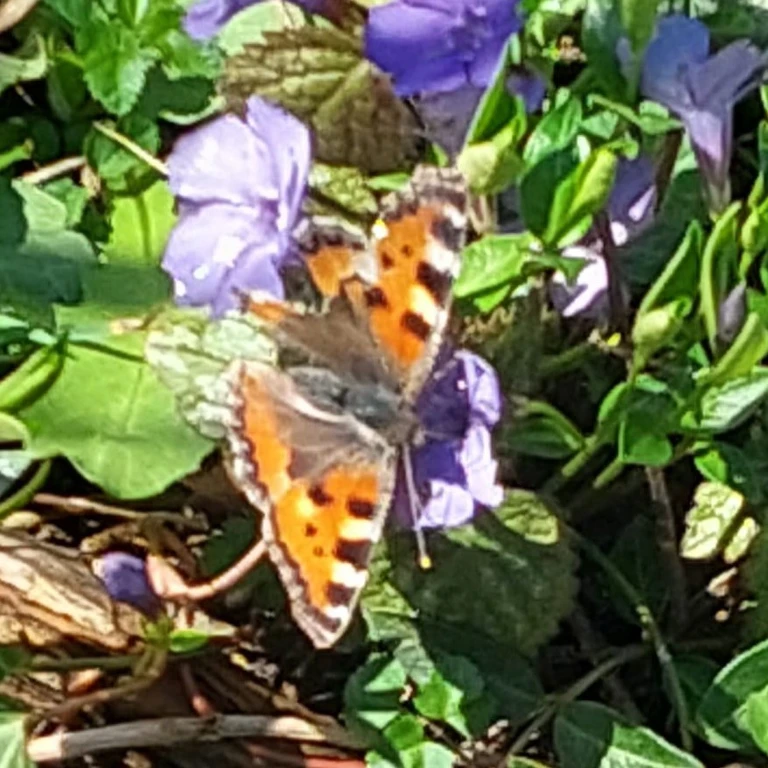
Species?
Aglais urticae
